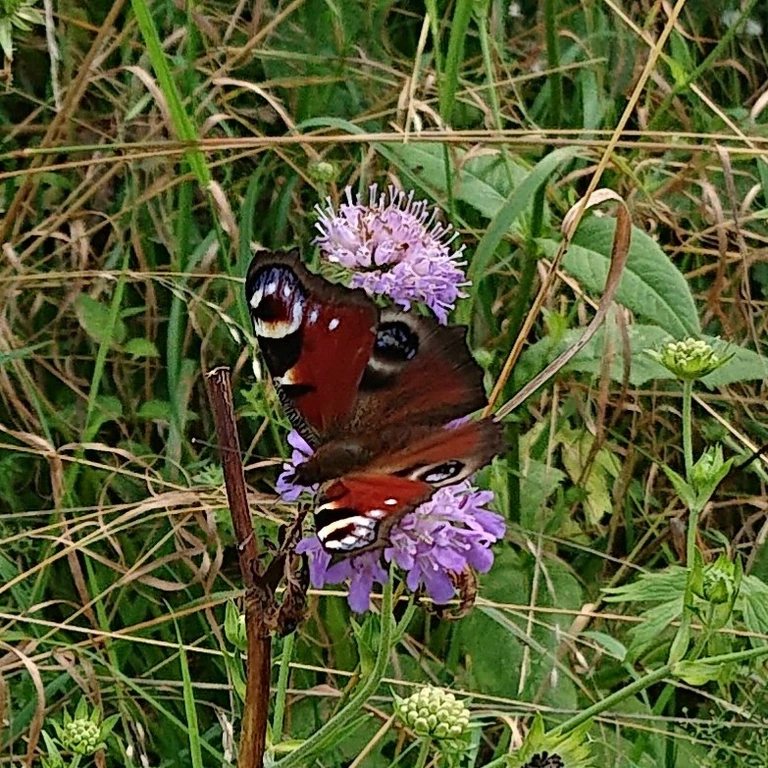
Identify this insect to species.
Aglais io
